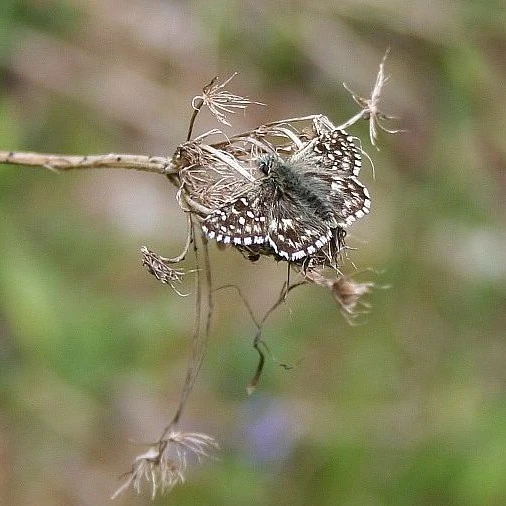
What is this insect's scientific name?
Pyrgus malvae
